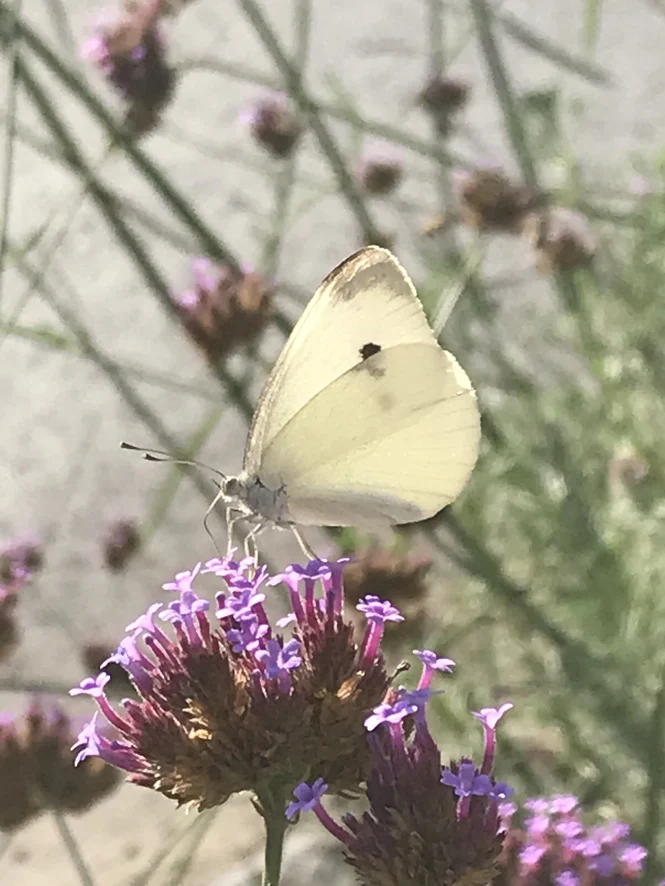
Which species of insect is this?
Pieris rapae
